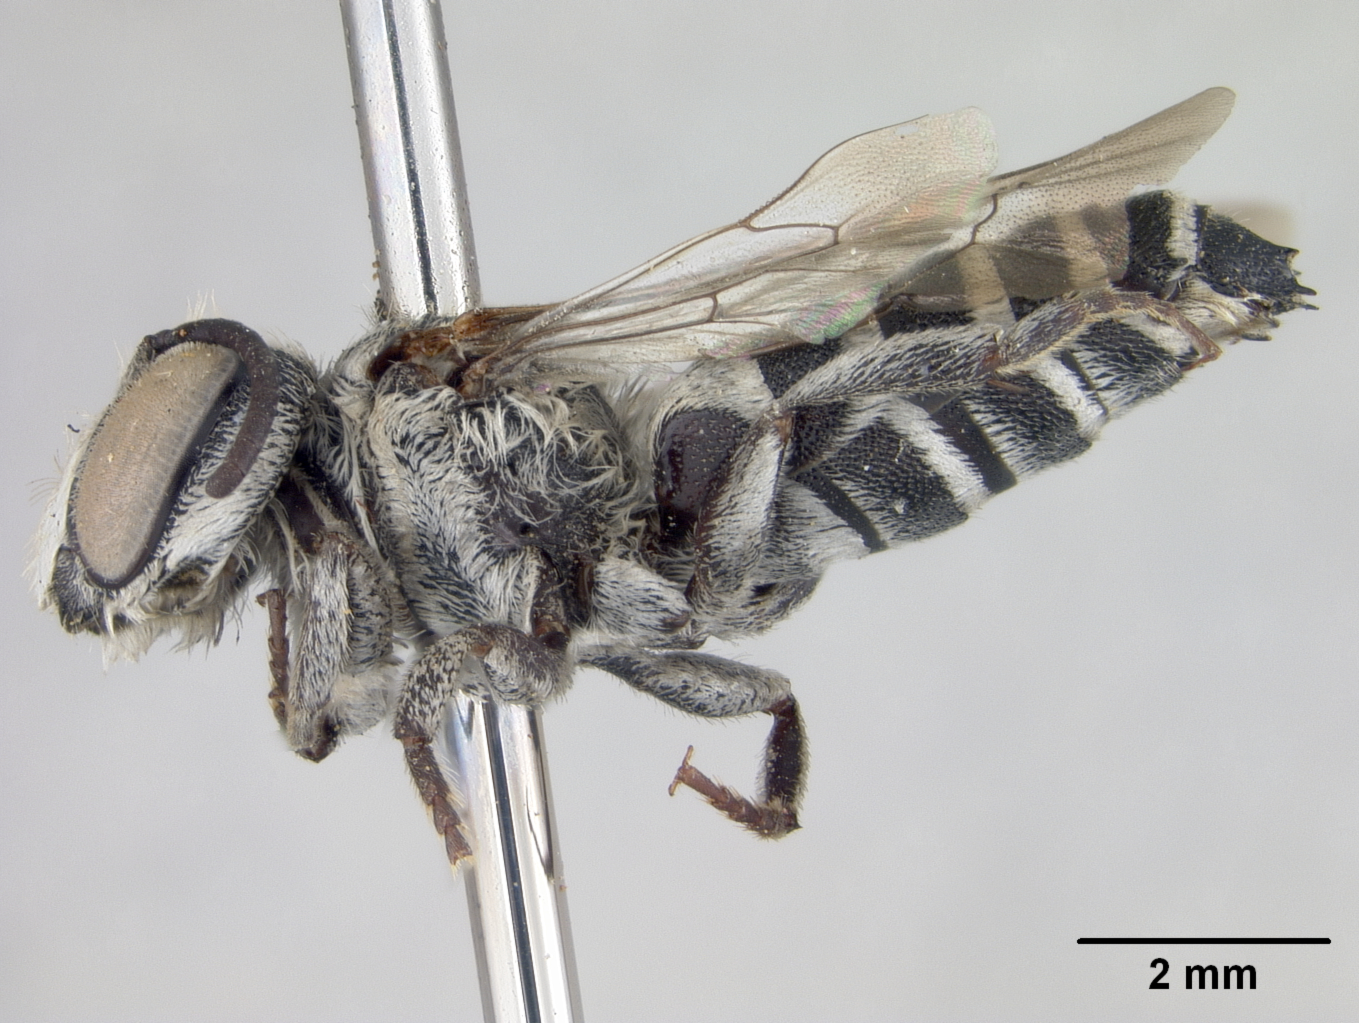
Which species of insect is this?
Coelioxys grindeliae
